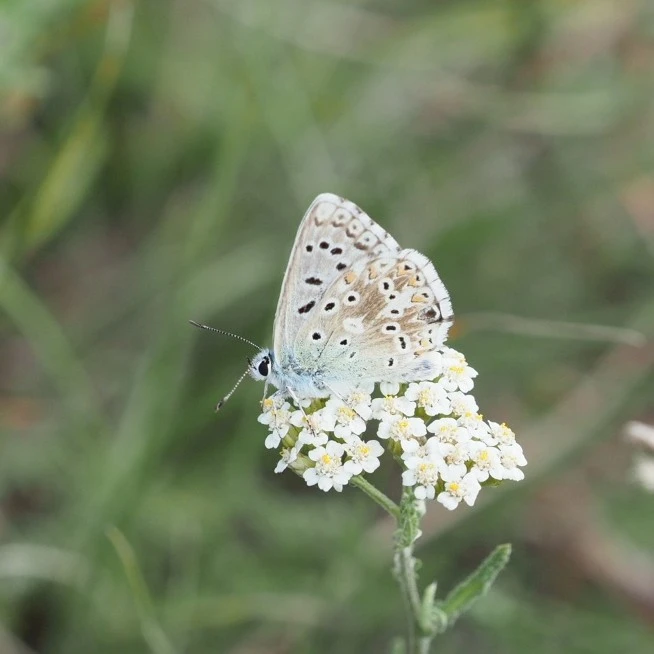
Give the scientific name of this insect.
Lysandra coridon
